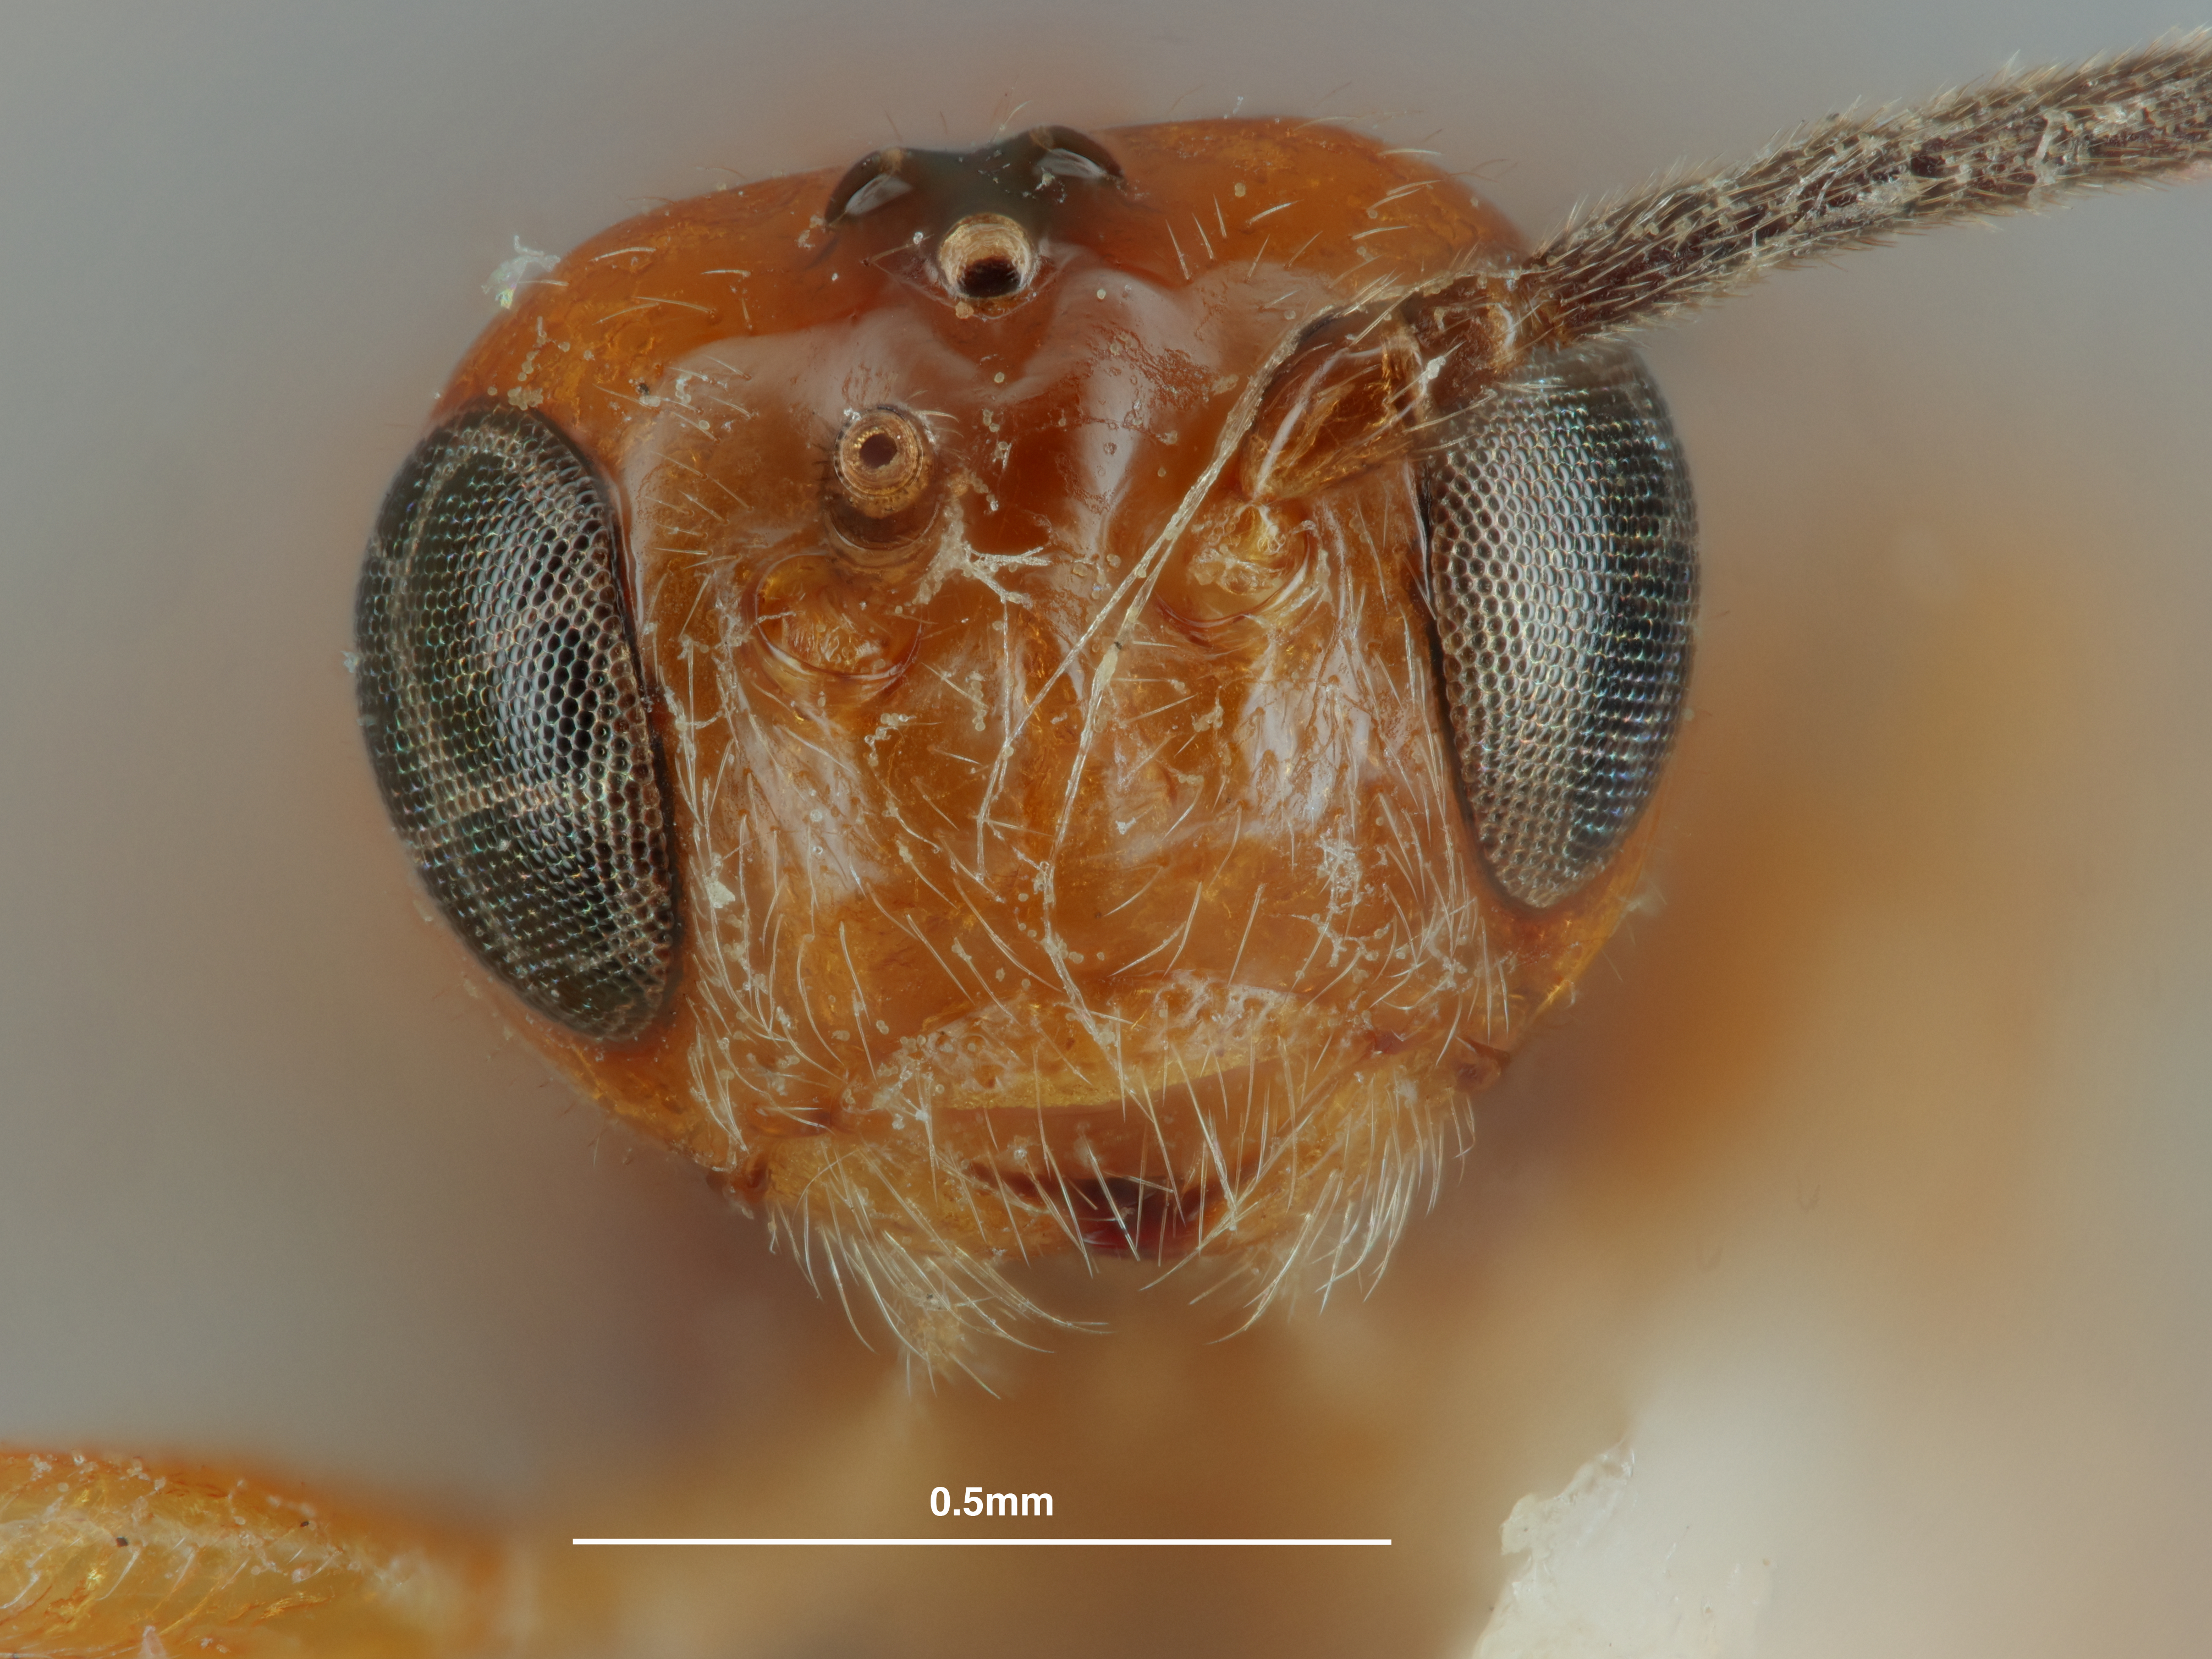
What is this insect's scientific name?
Opius juniperi
